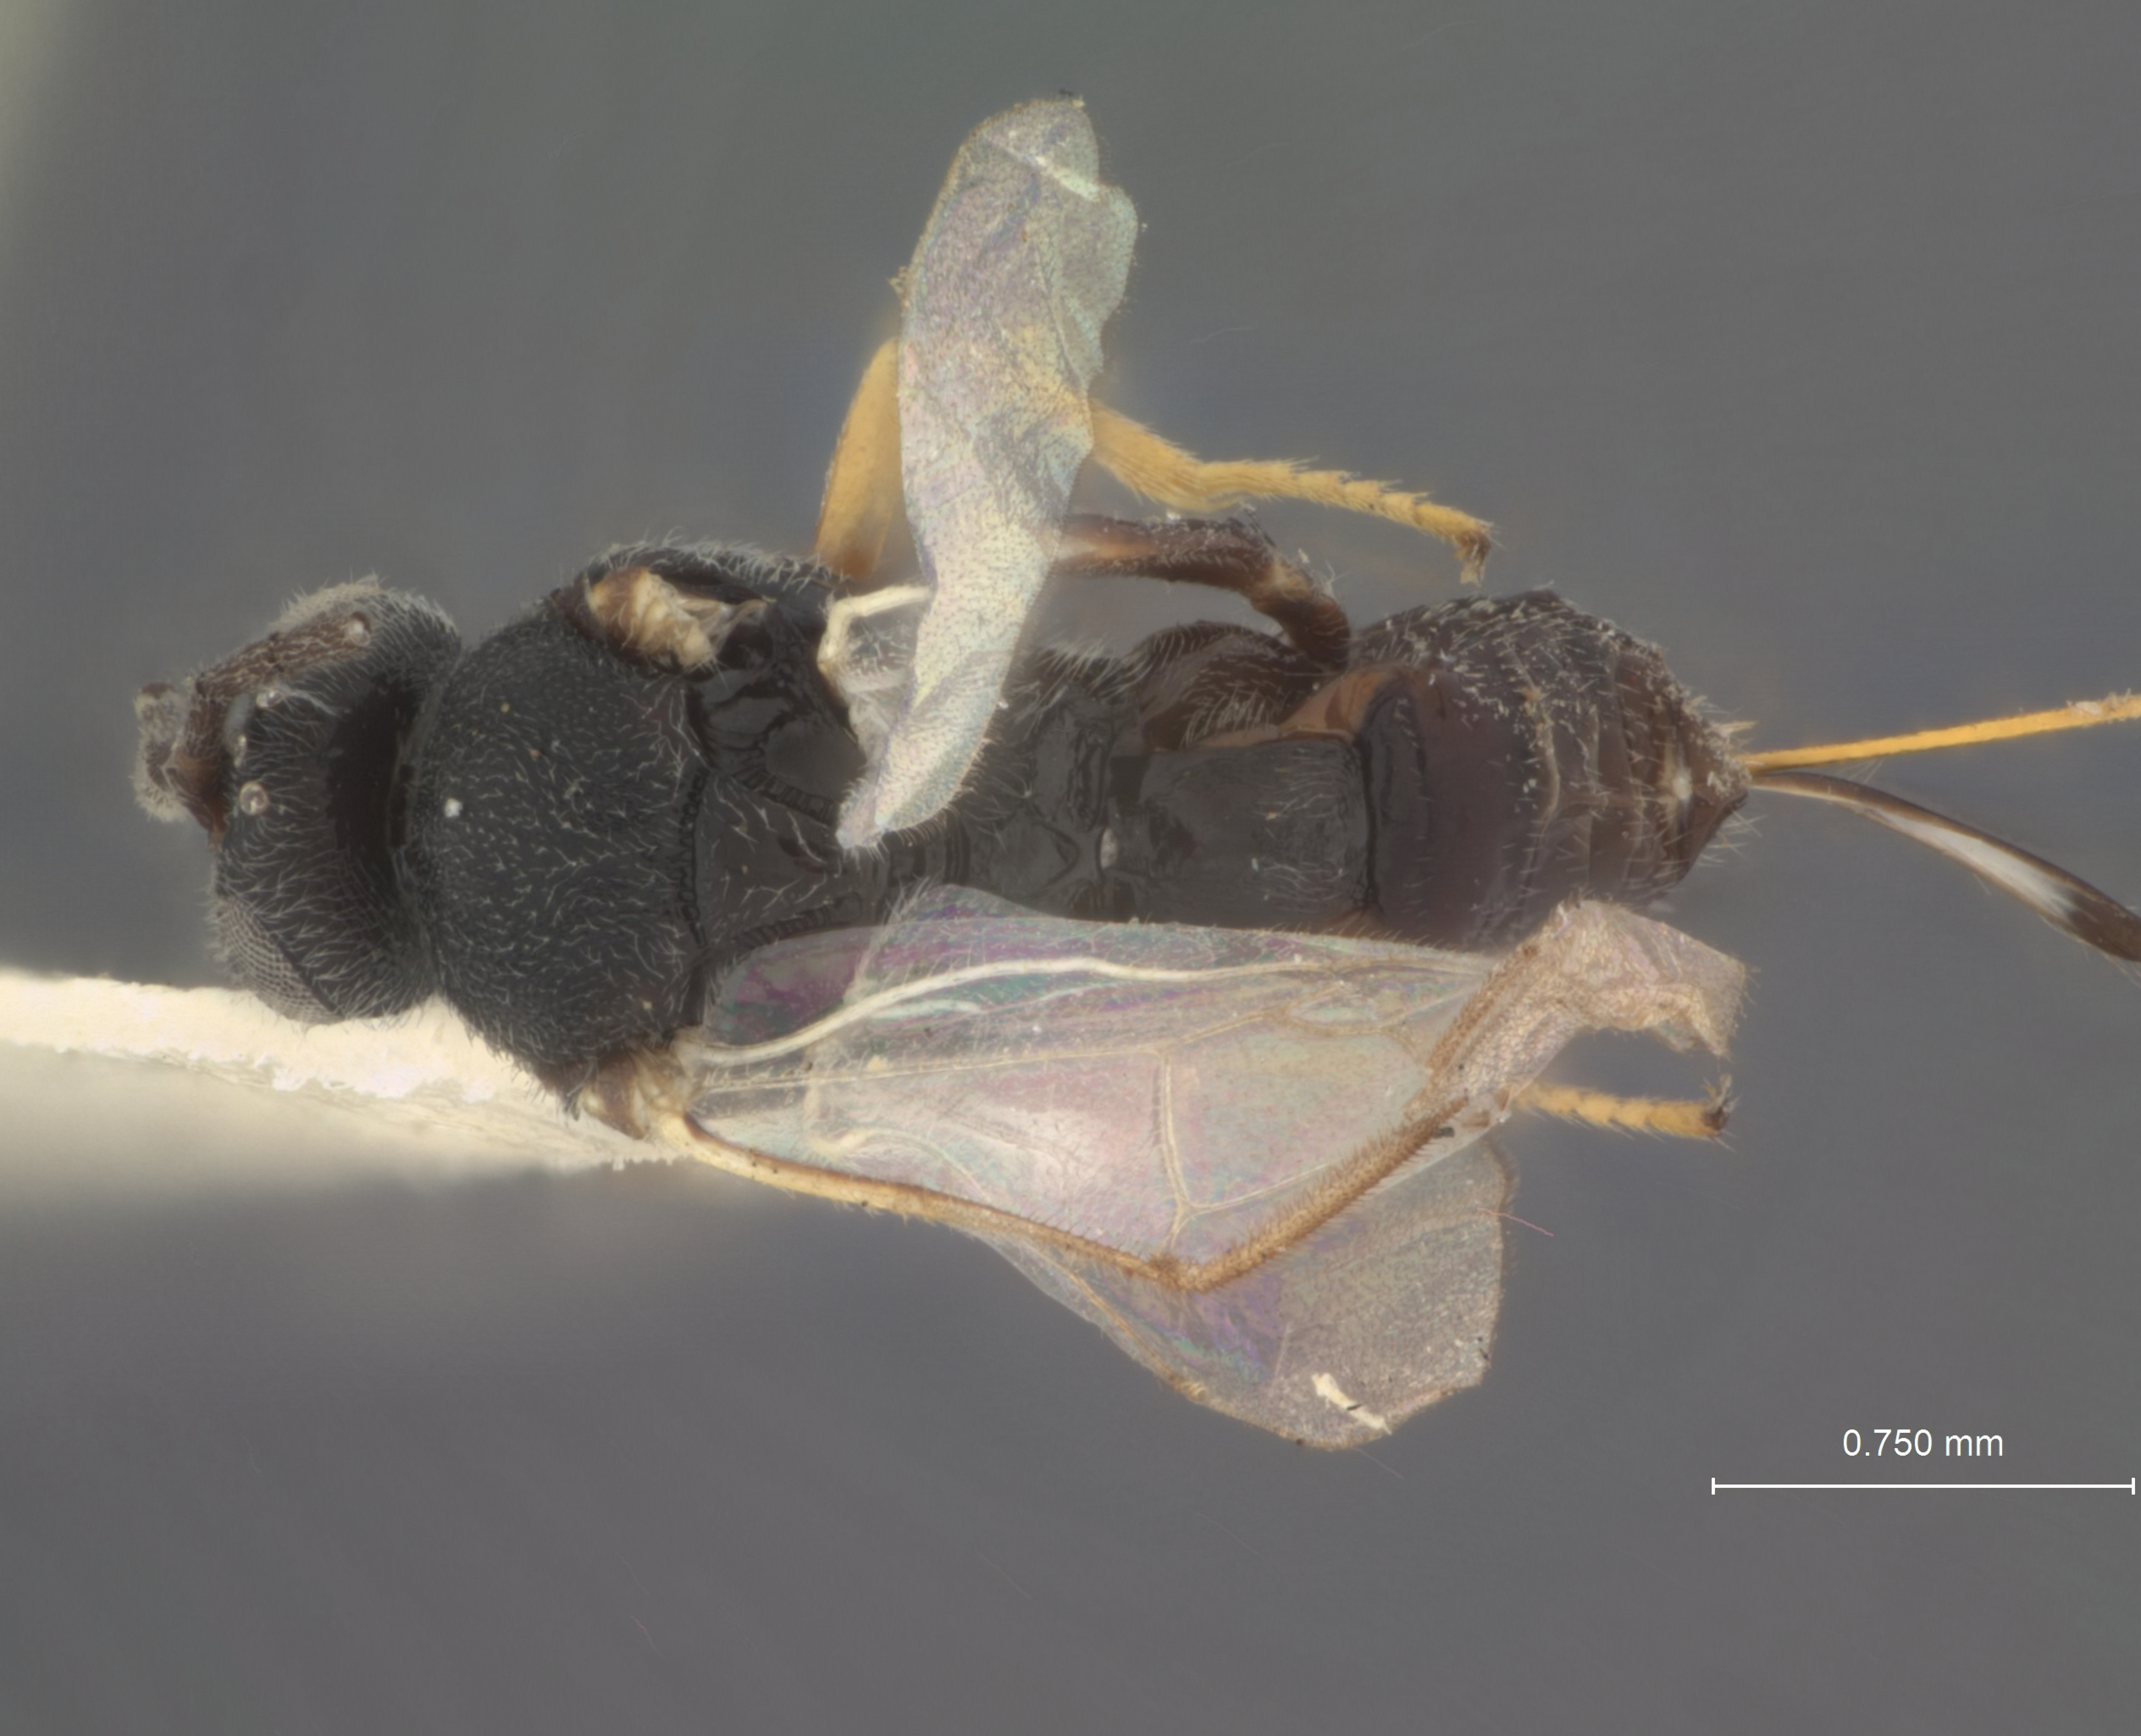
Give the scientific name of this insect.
Apanteles homonae
